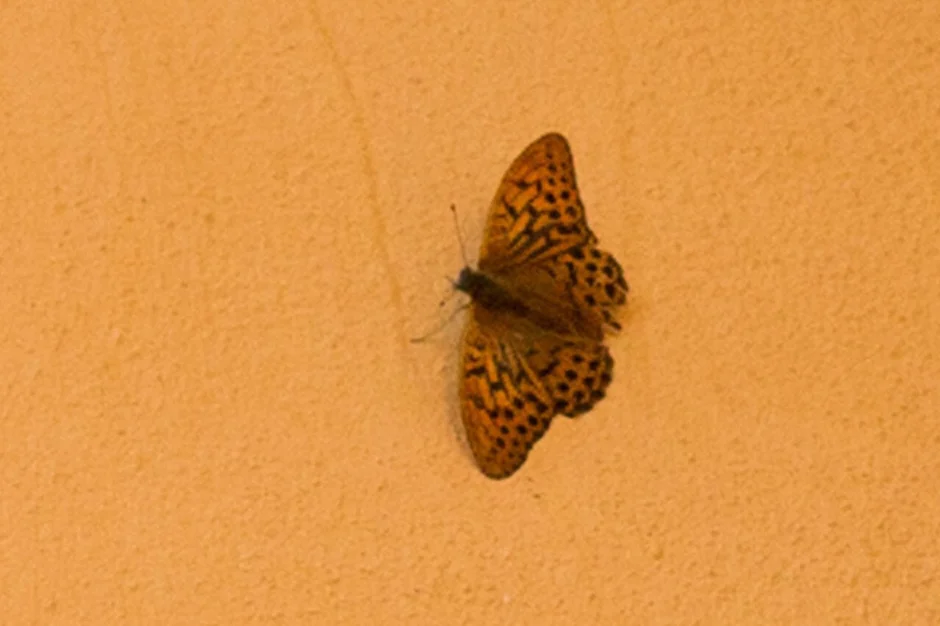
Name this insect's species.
Argynnis paphia
